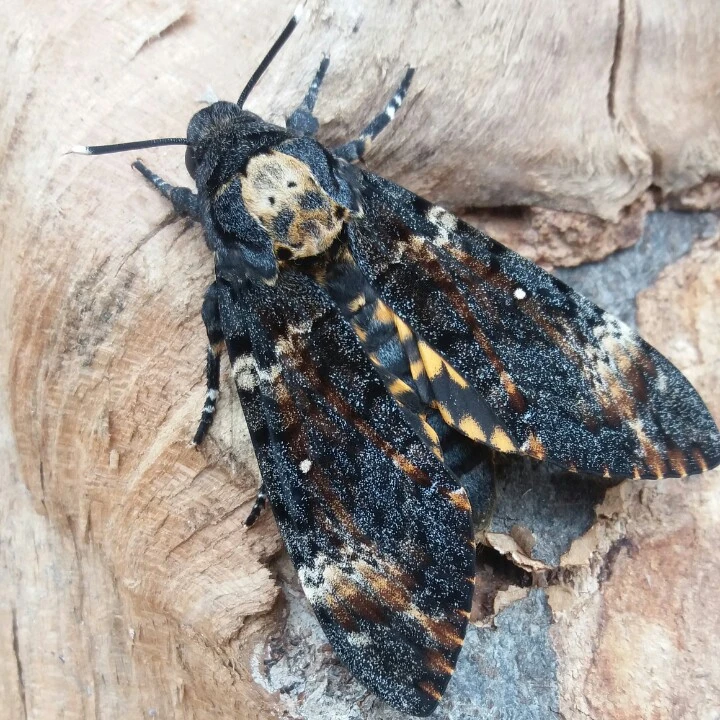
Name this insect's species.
Acherontia atropos
